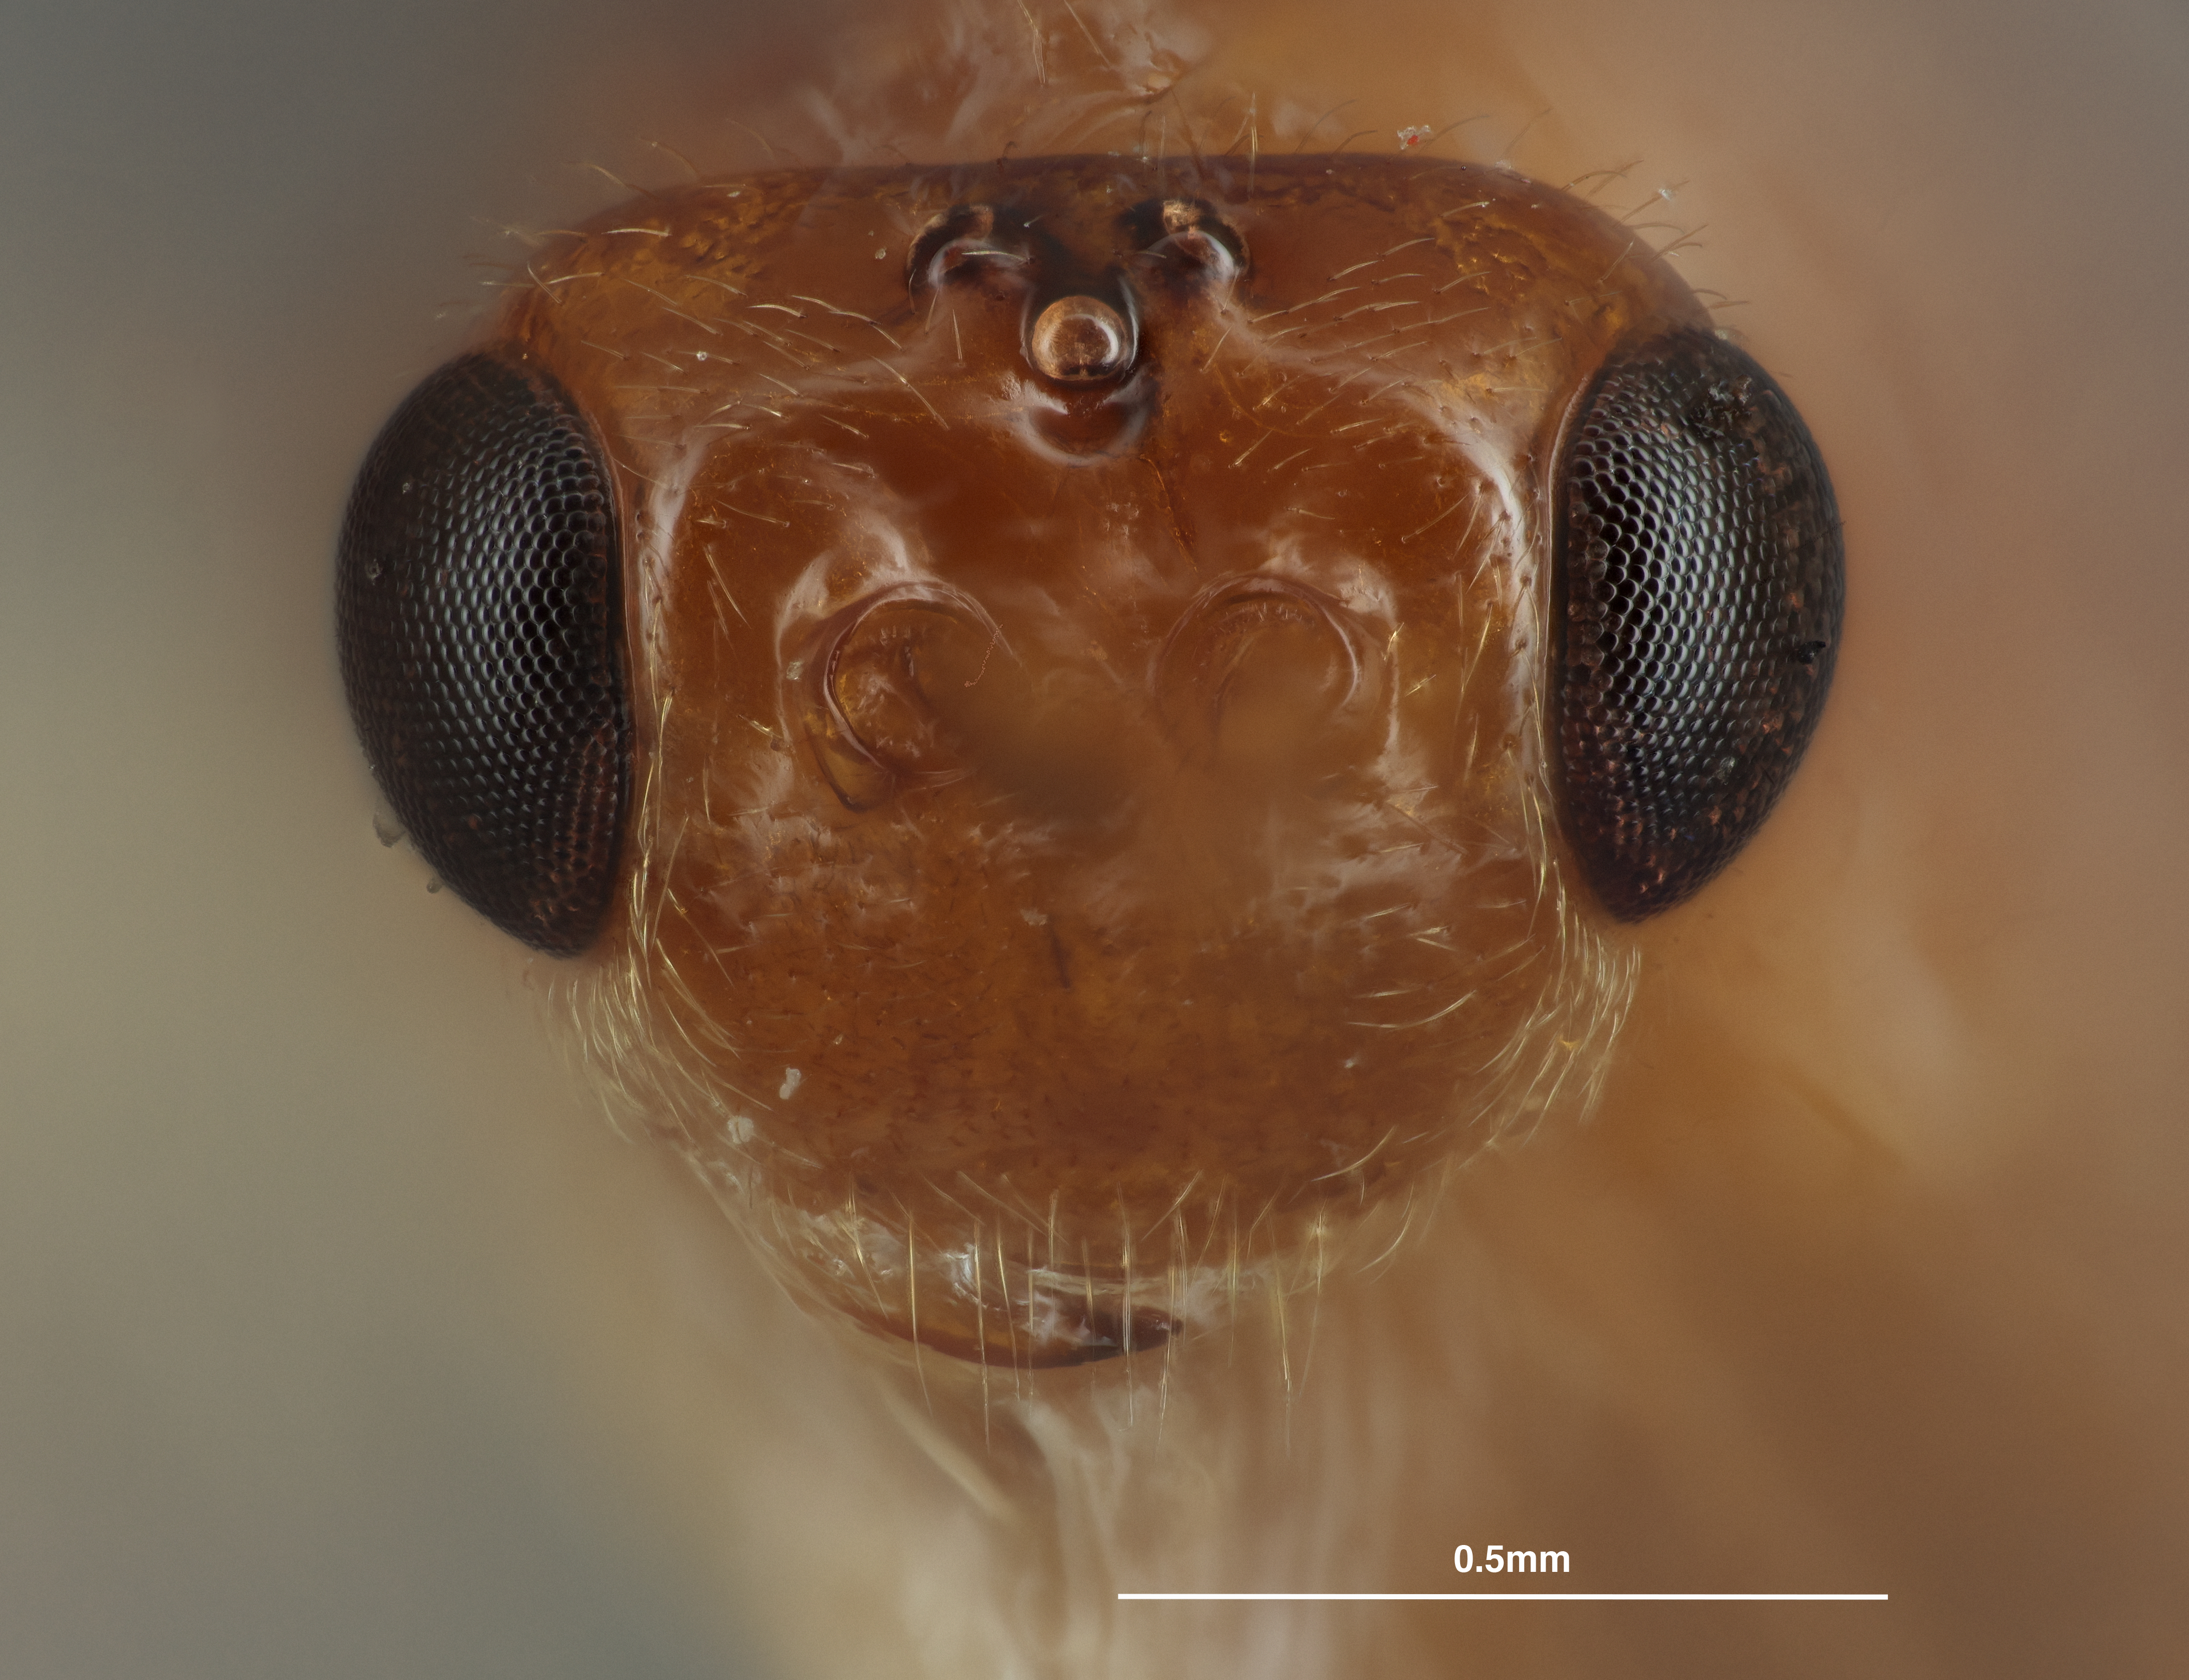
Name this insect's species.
Opius hageni
